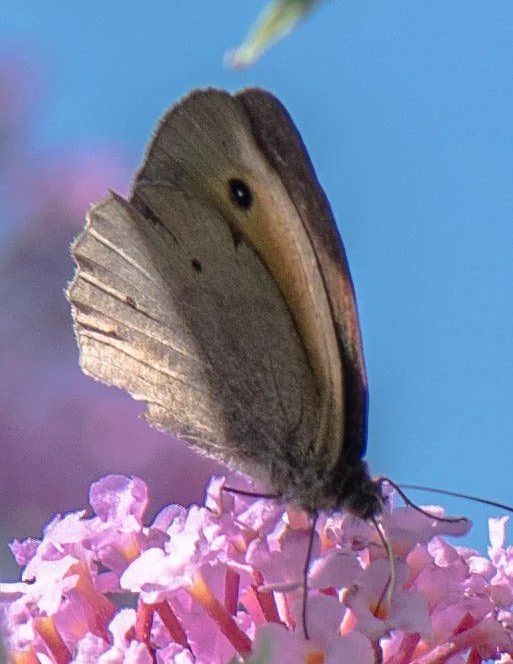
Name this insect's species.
Maniola jurtina
